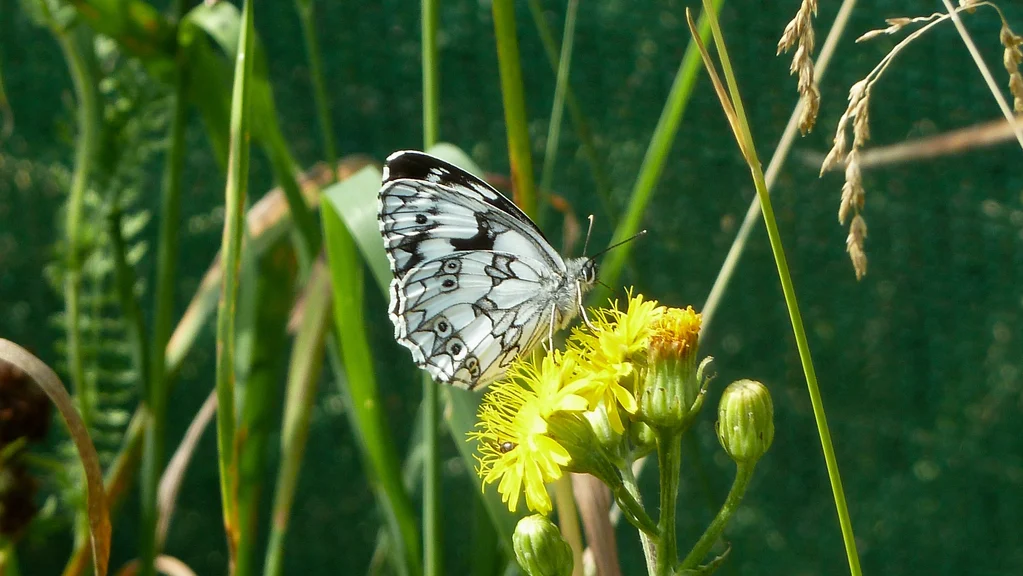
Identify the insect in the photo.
Melanargia galathea
